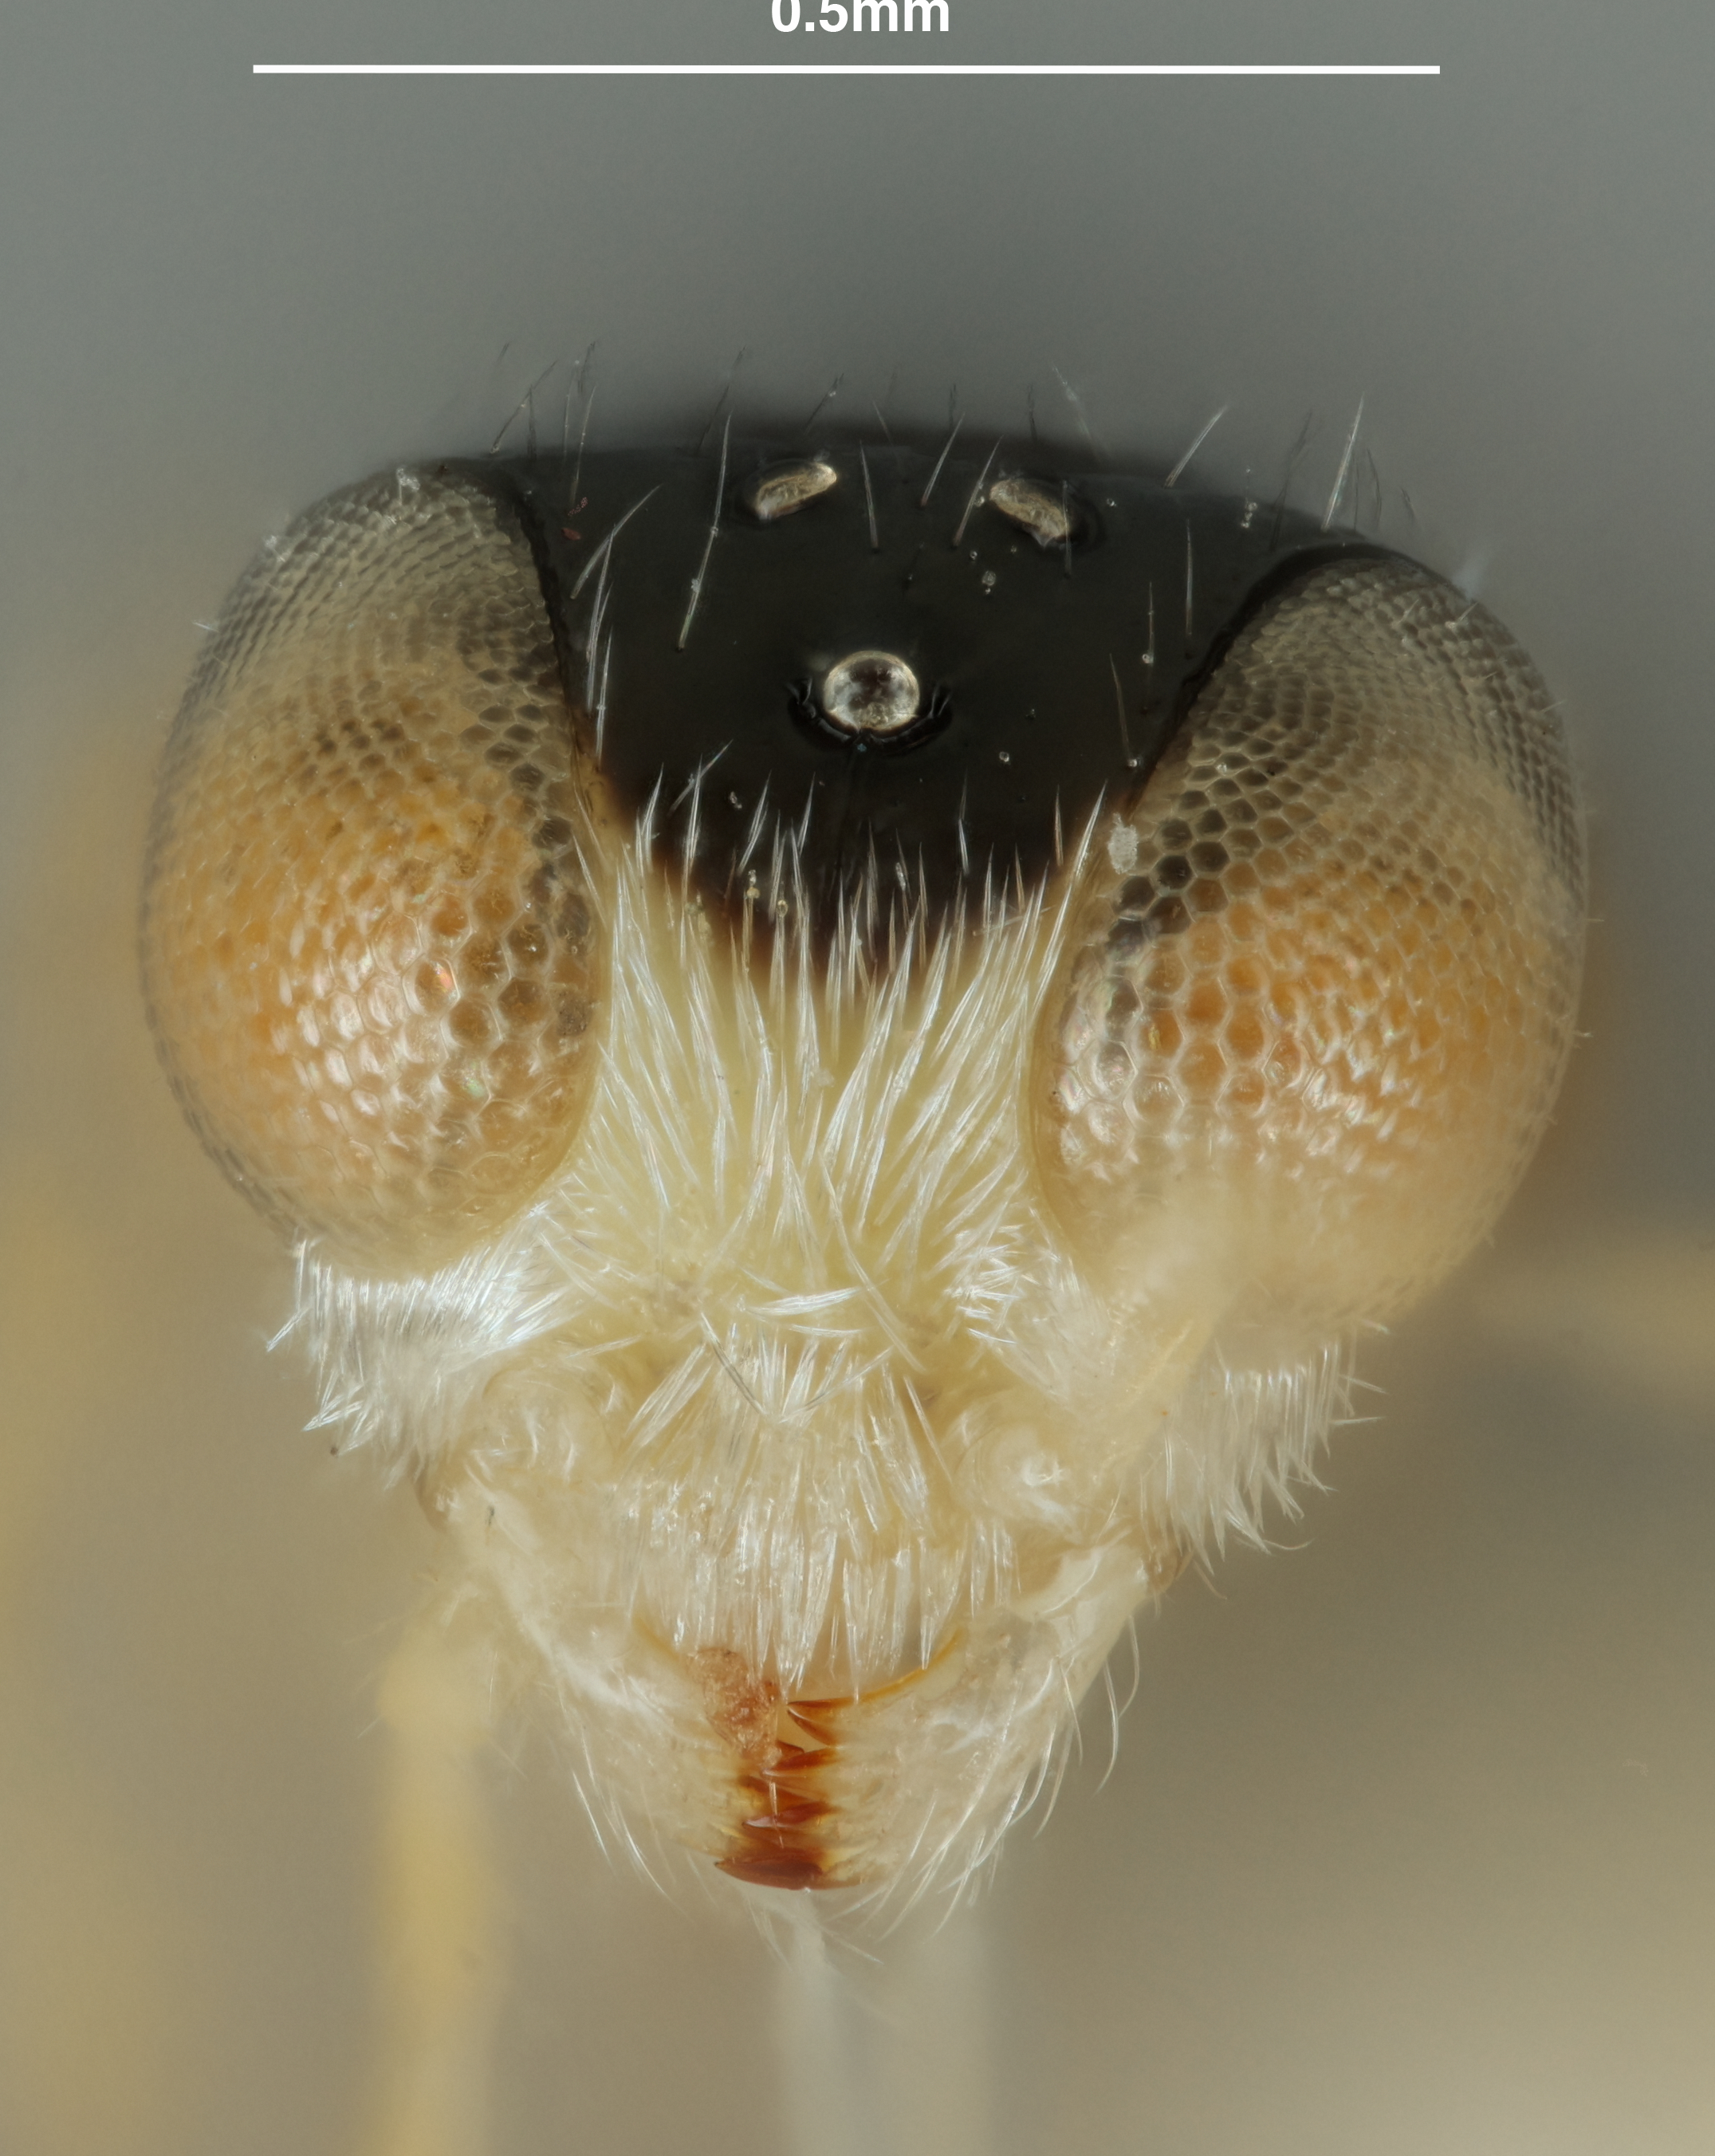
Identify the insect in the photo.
Anteon lankanum
